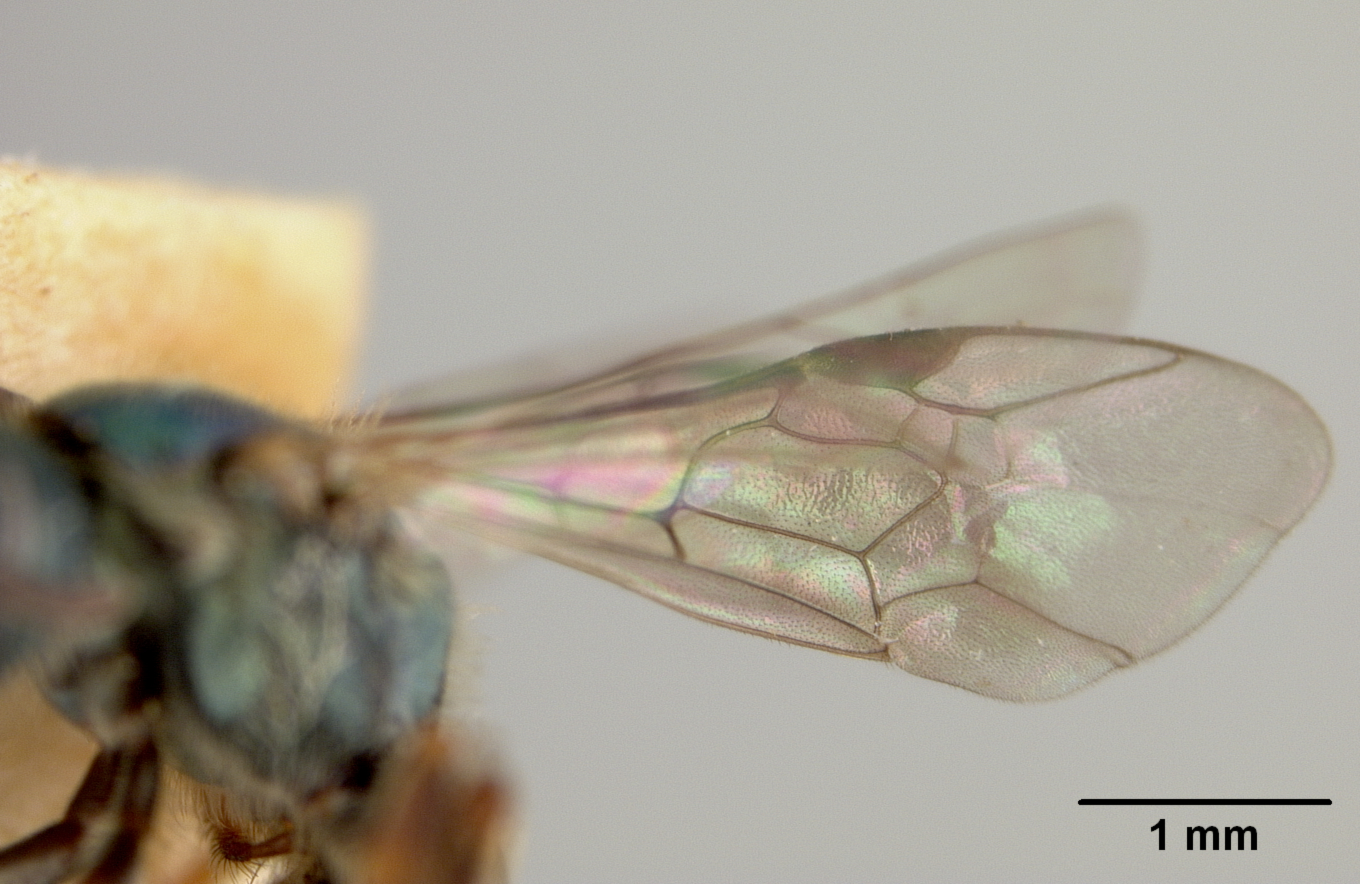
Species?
Halictus suvaensis
